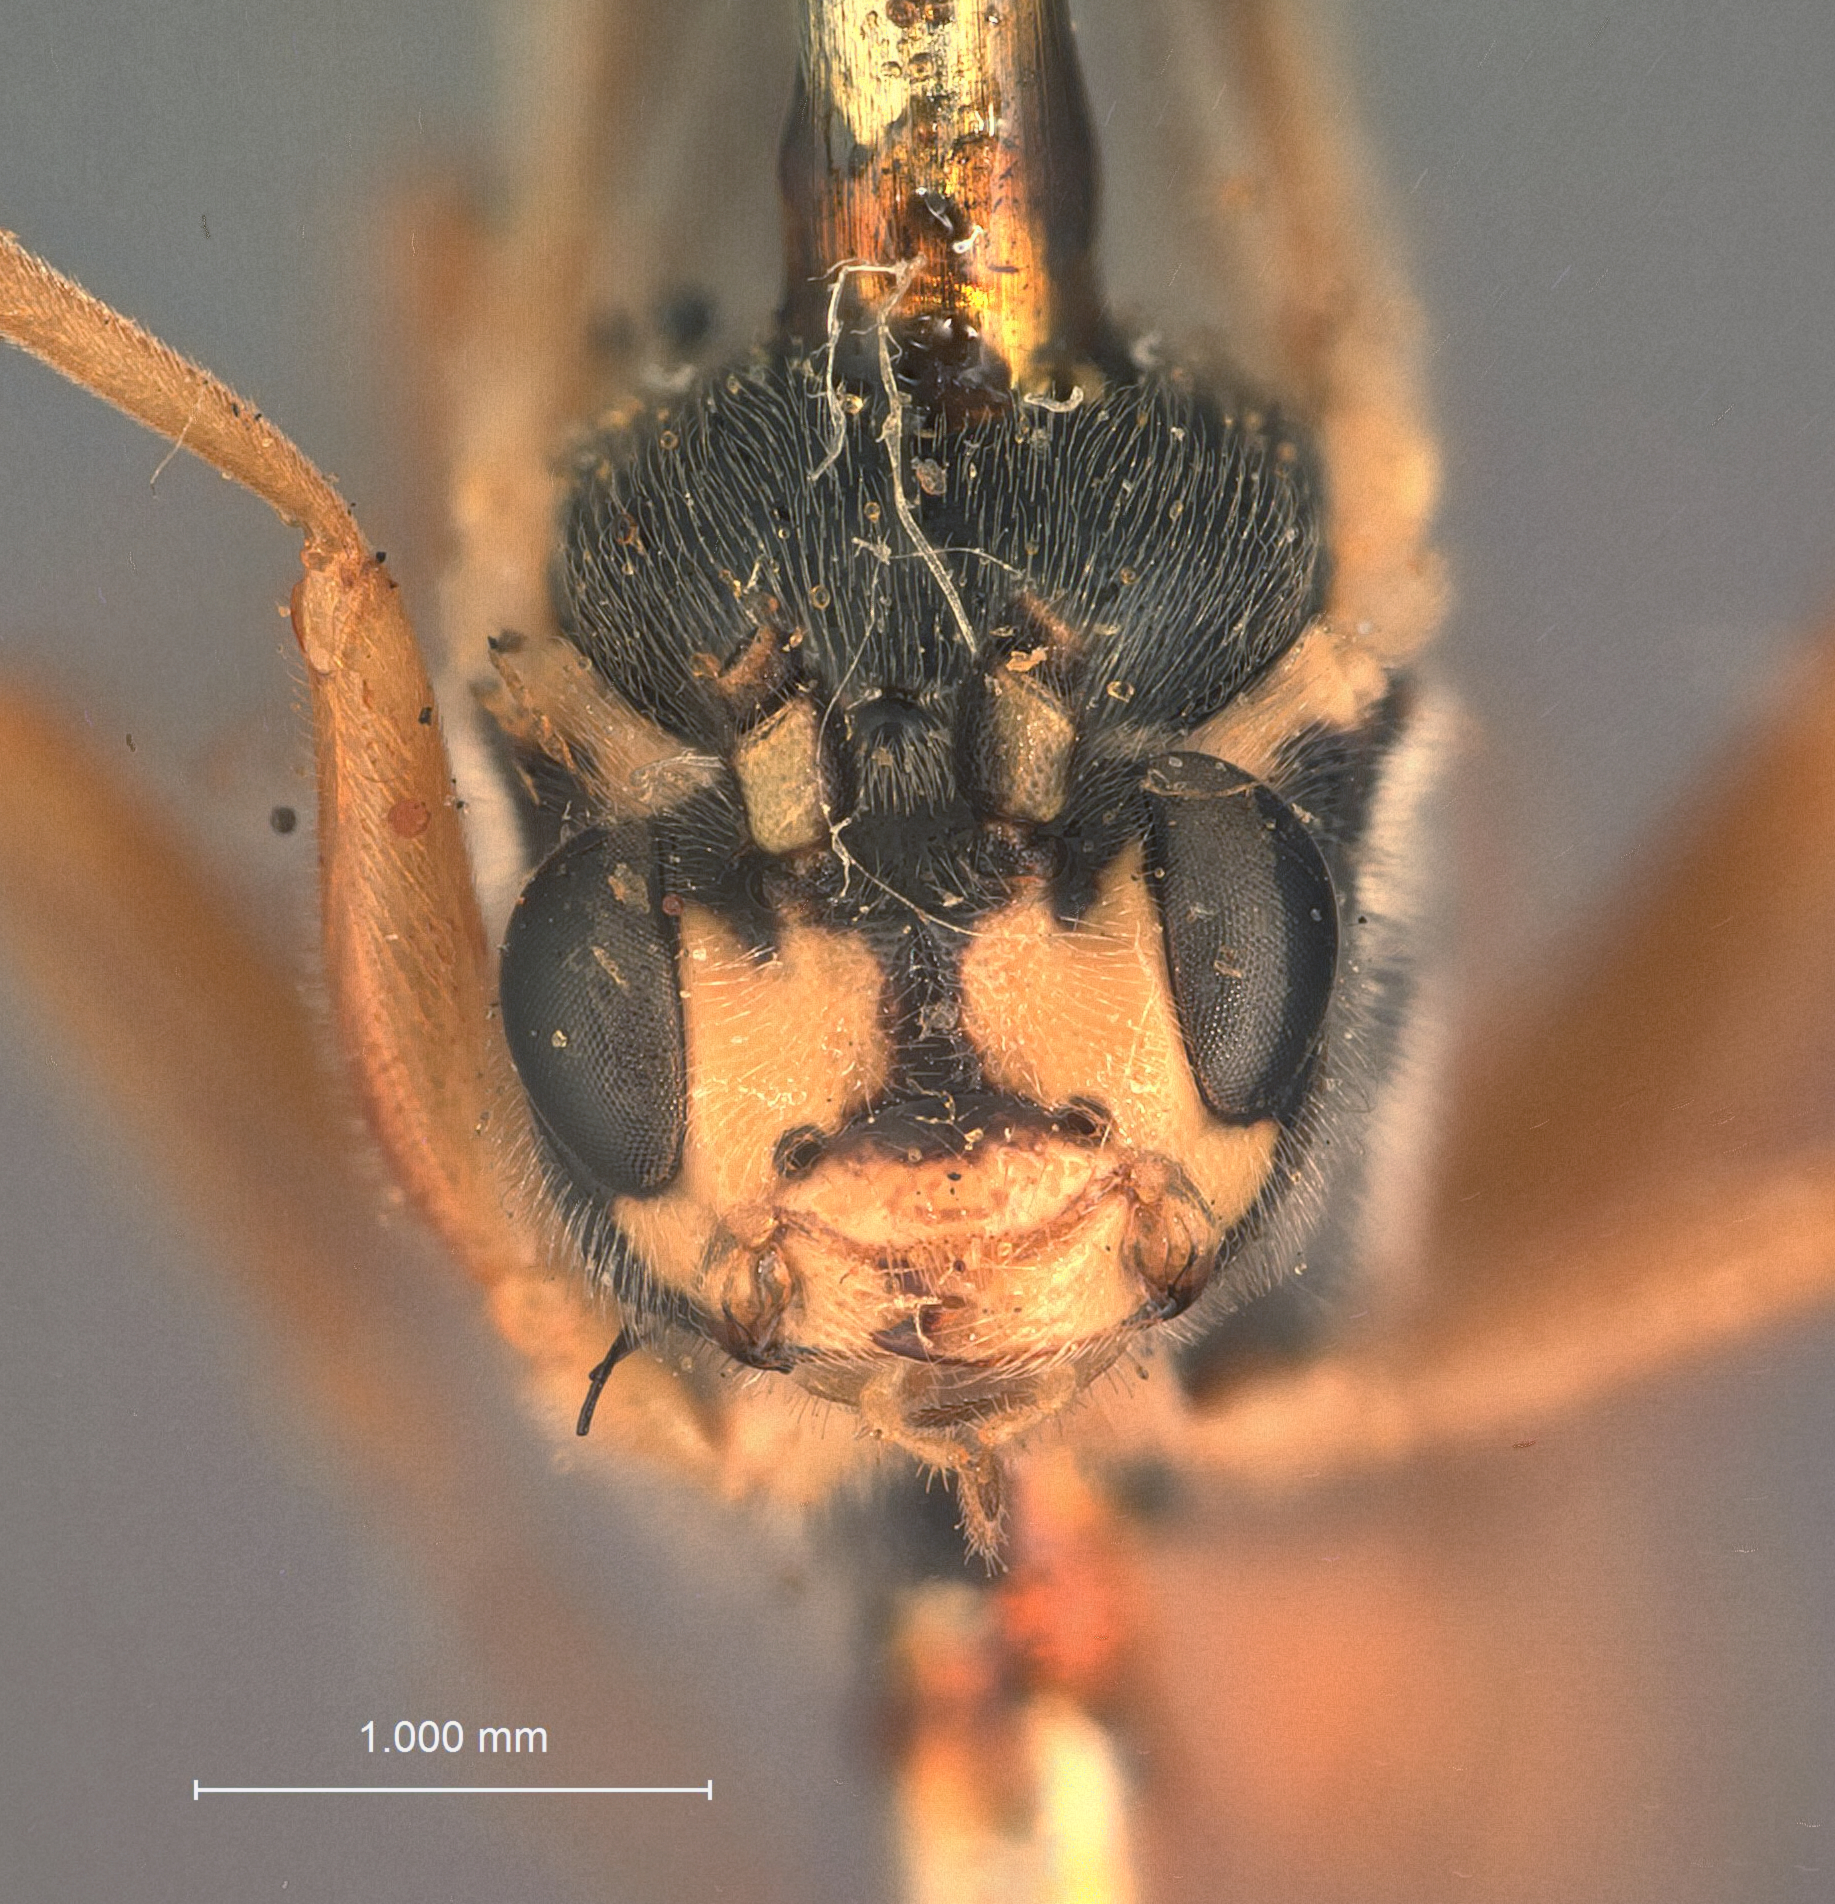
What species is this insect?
Diaborus sexmaculatus
